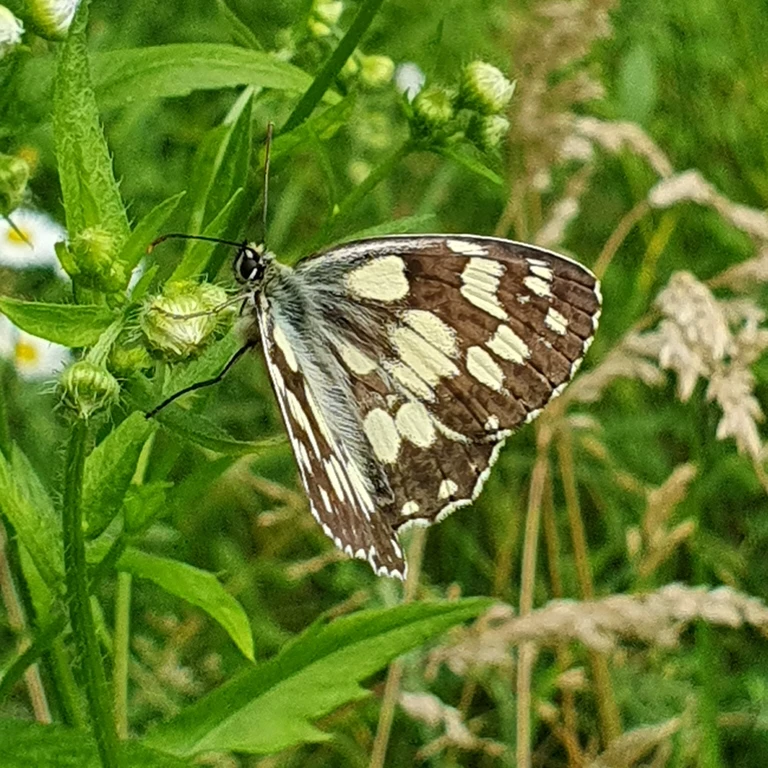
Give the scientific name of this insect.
Melanargia galathea
